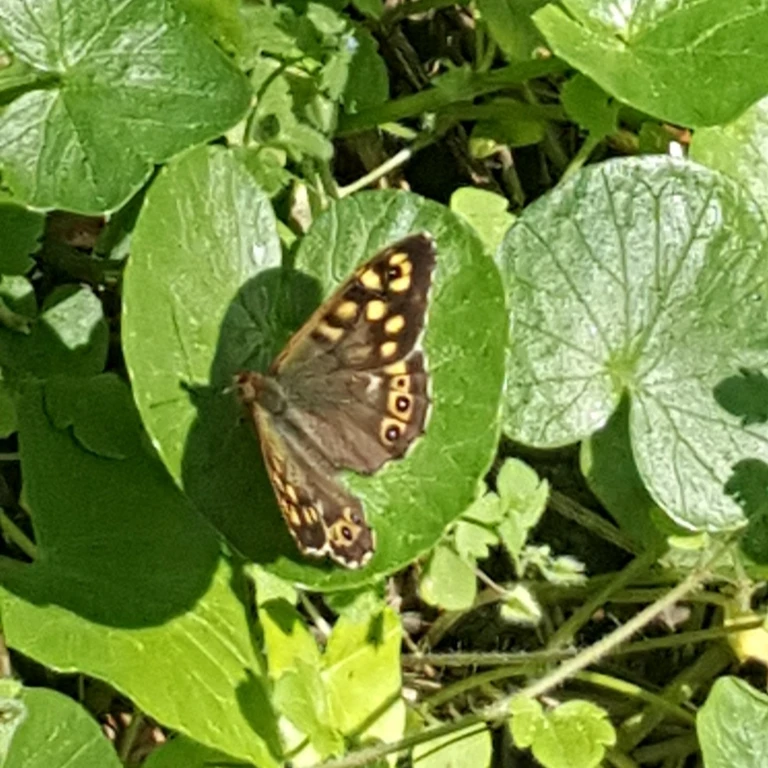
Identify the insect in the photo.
Pararge aegeria
